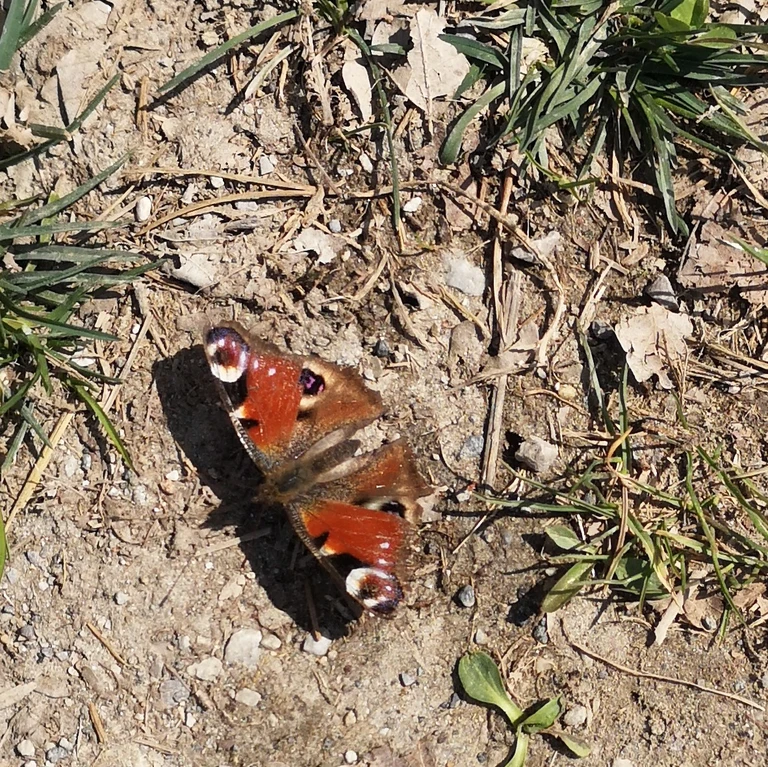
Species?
Aglais io
